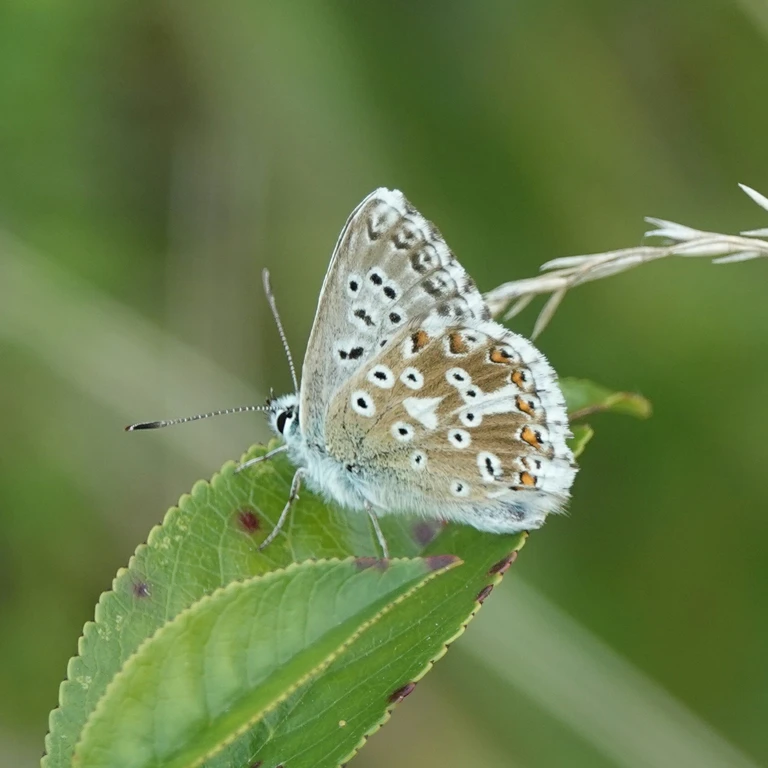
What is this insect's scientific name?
Lysandra coridon
